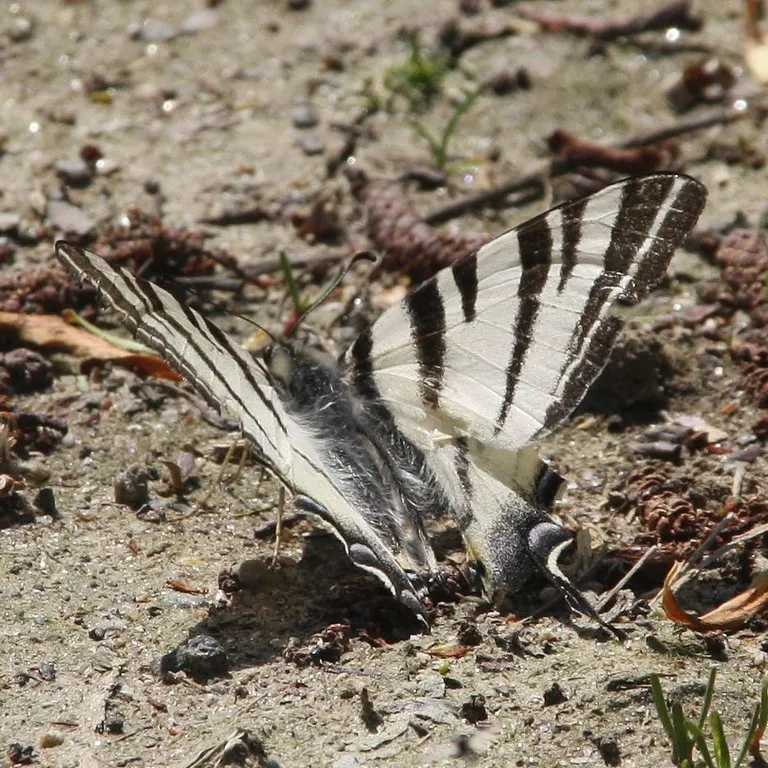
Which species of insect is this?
Iphiclides podalirius
